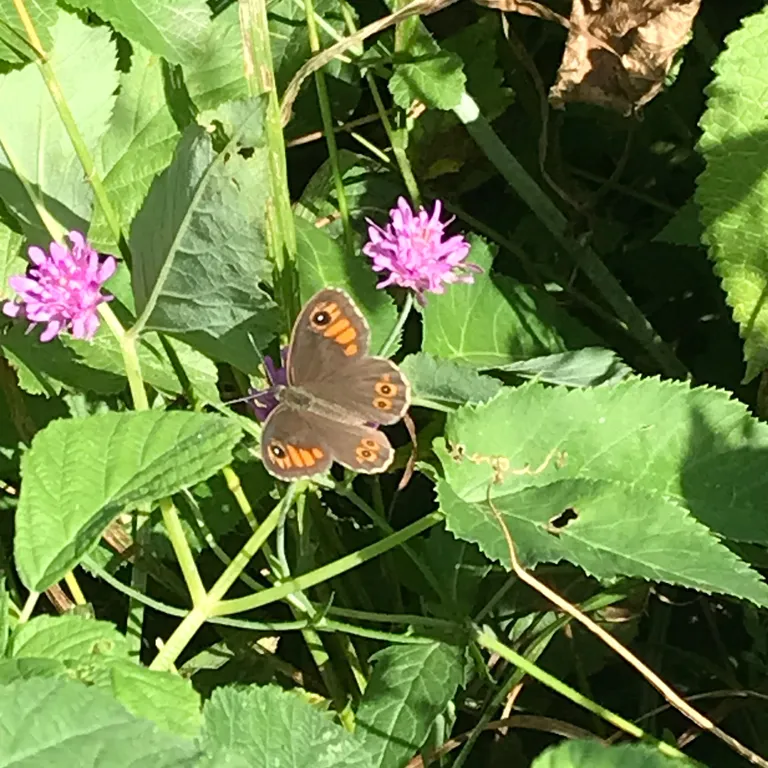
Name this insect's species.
Lasiommata maera (also Pararge maera)
